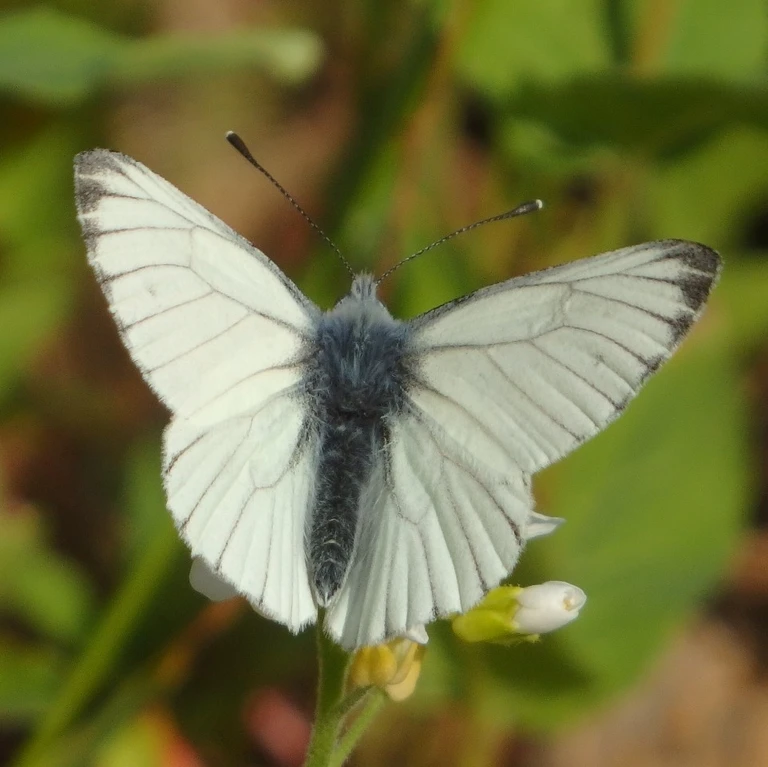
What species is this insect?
Pieris bryoniae
